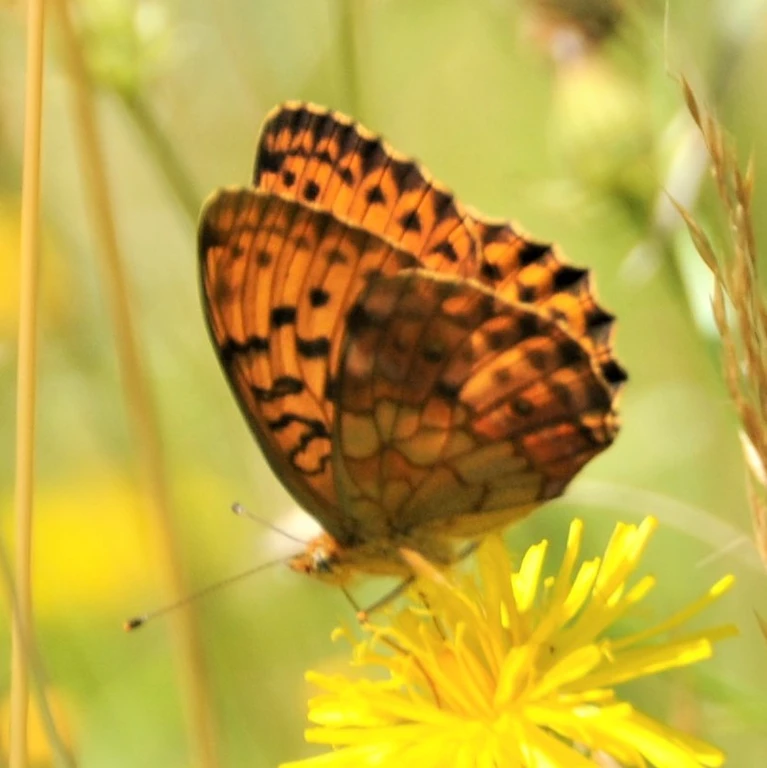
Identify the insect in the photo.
Brenthis daphne
